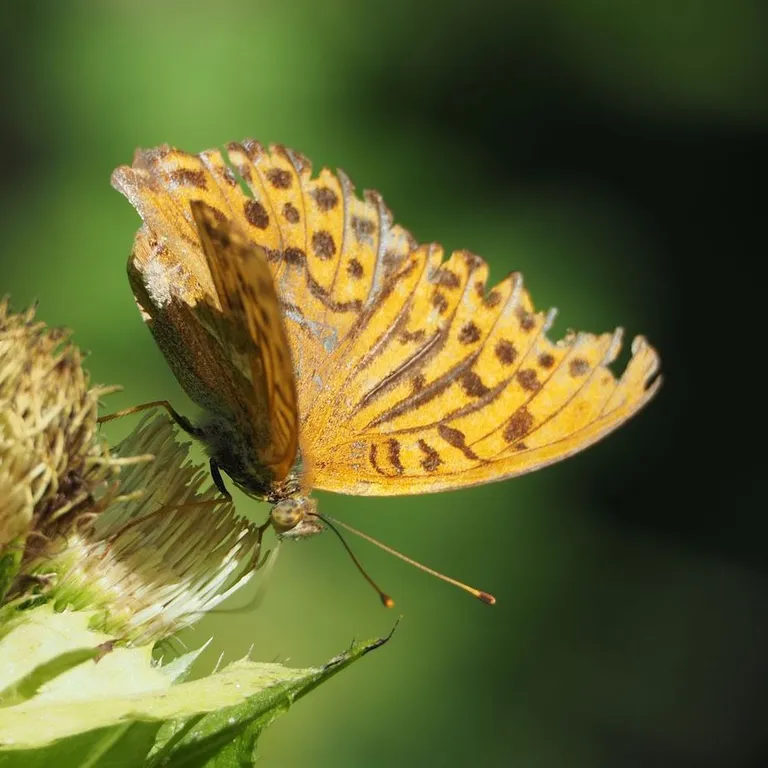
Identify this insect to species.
Argynnis paphia
